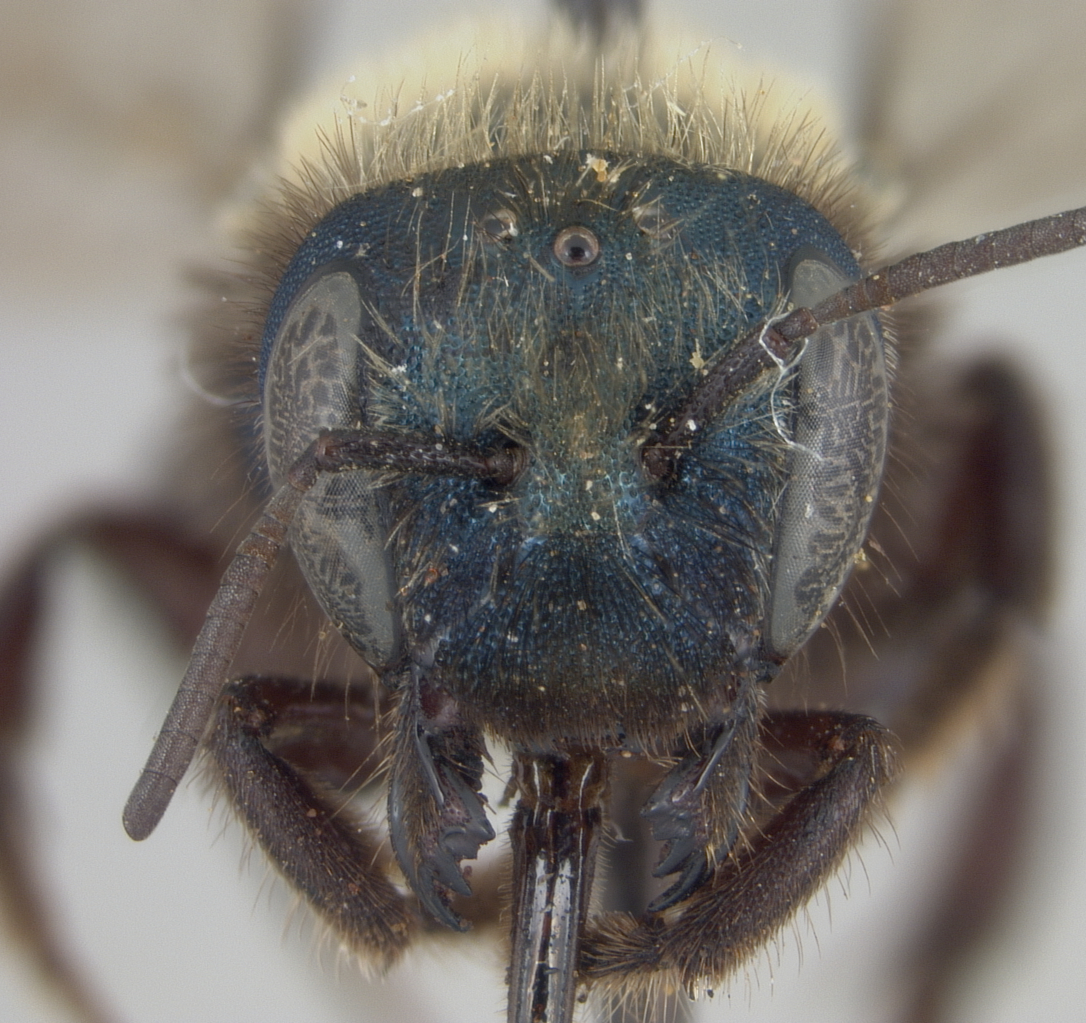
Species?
Osmia corkinsi
